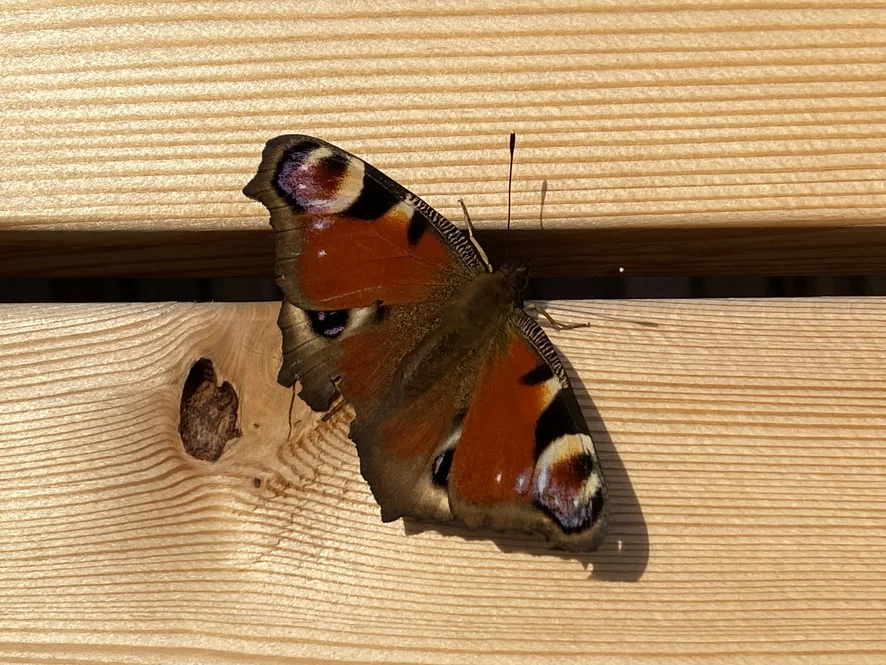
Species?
Aglais io
